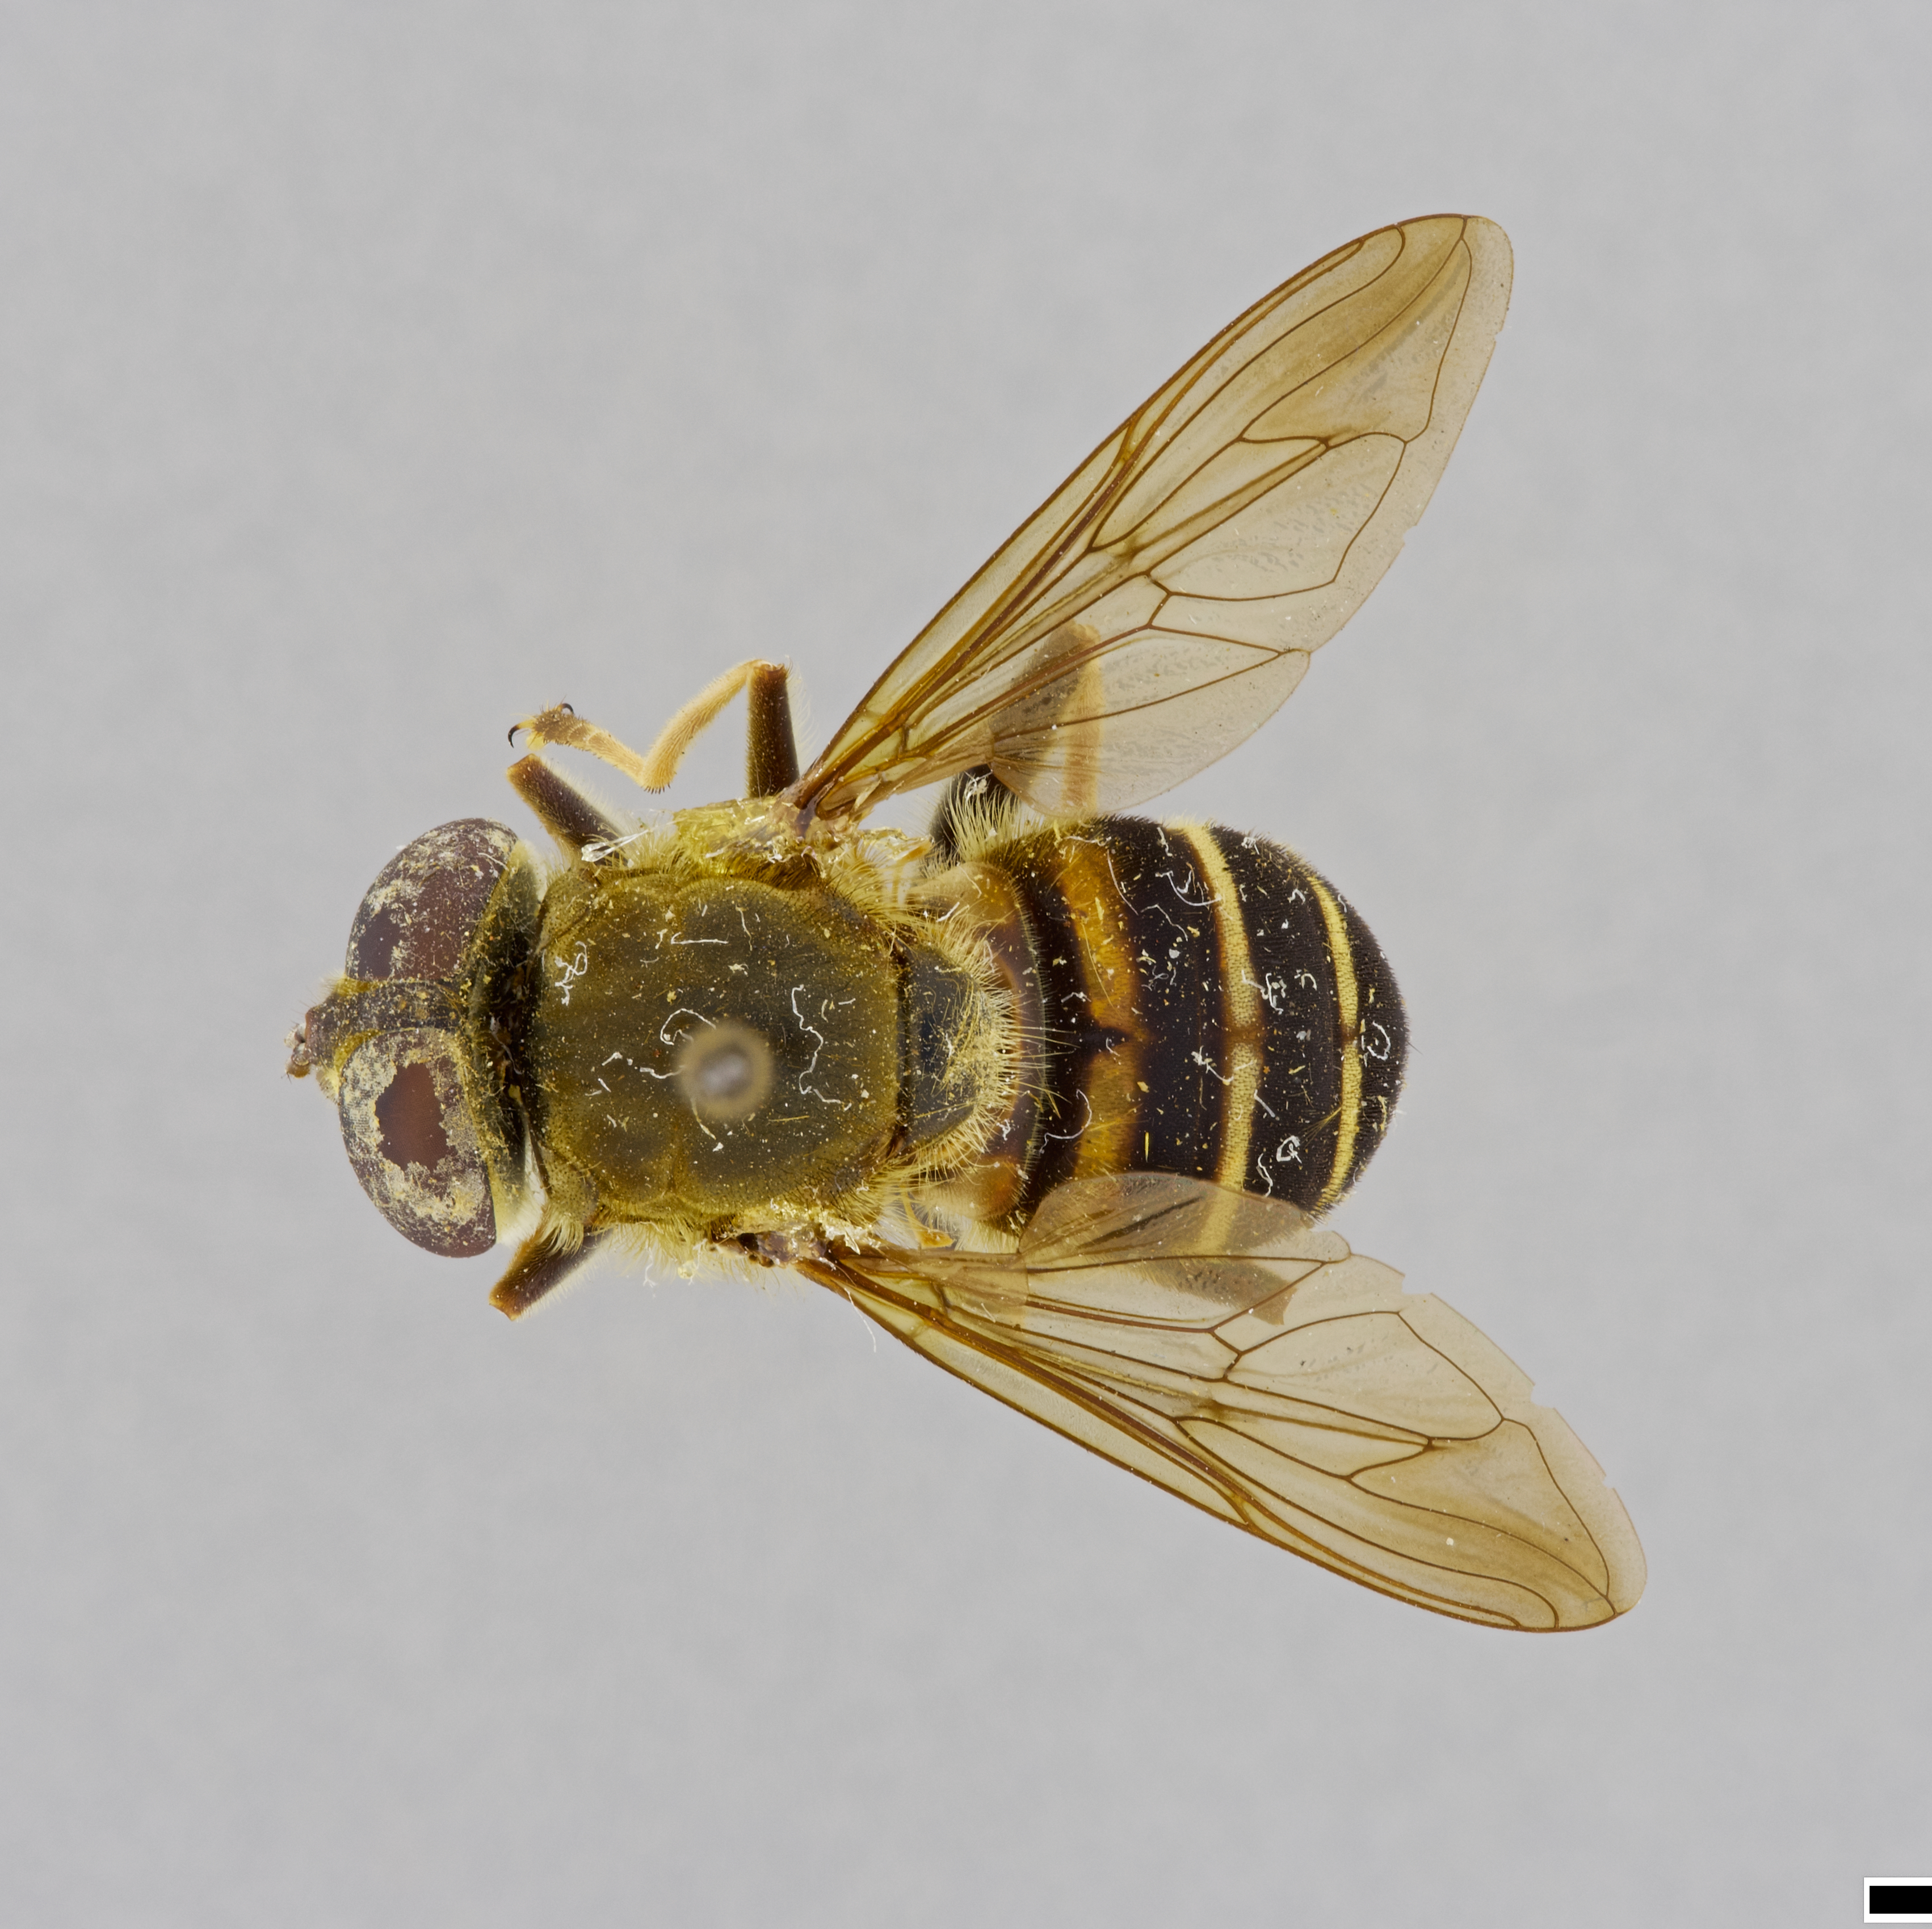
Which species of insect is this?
Brachypalpus trilineata
